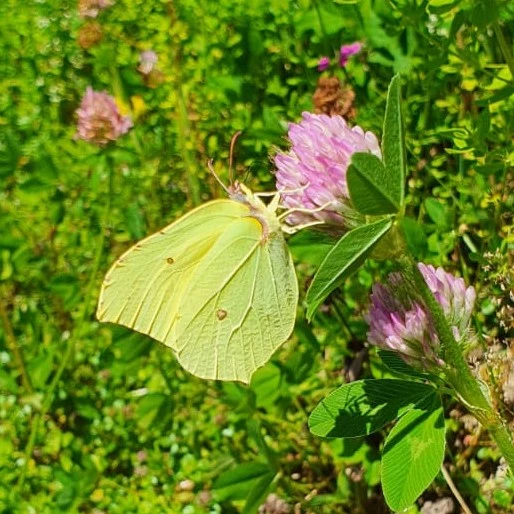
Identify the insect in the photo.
Gonepteryx rhamni
